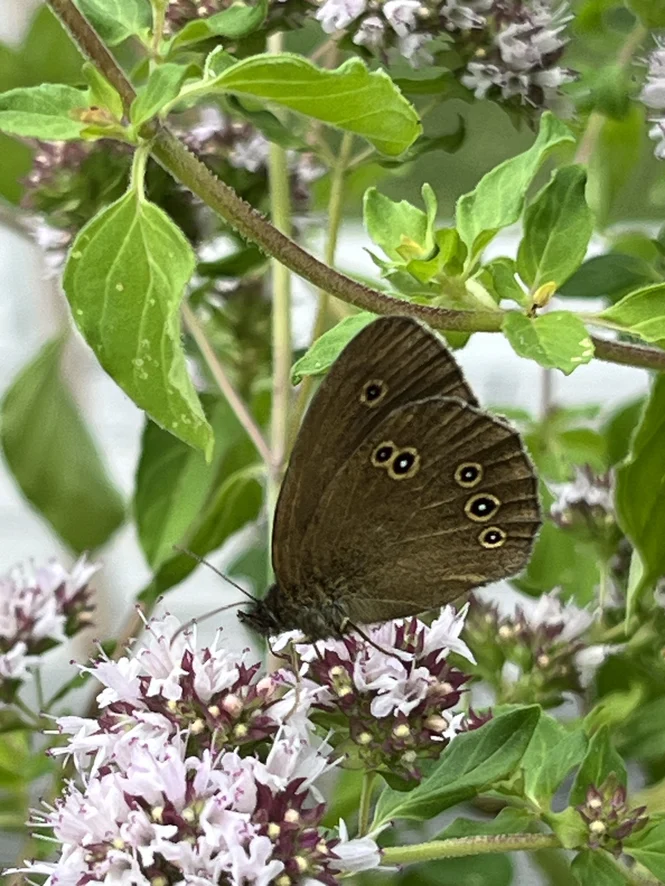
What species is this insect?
Aphantopus hyperantus
